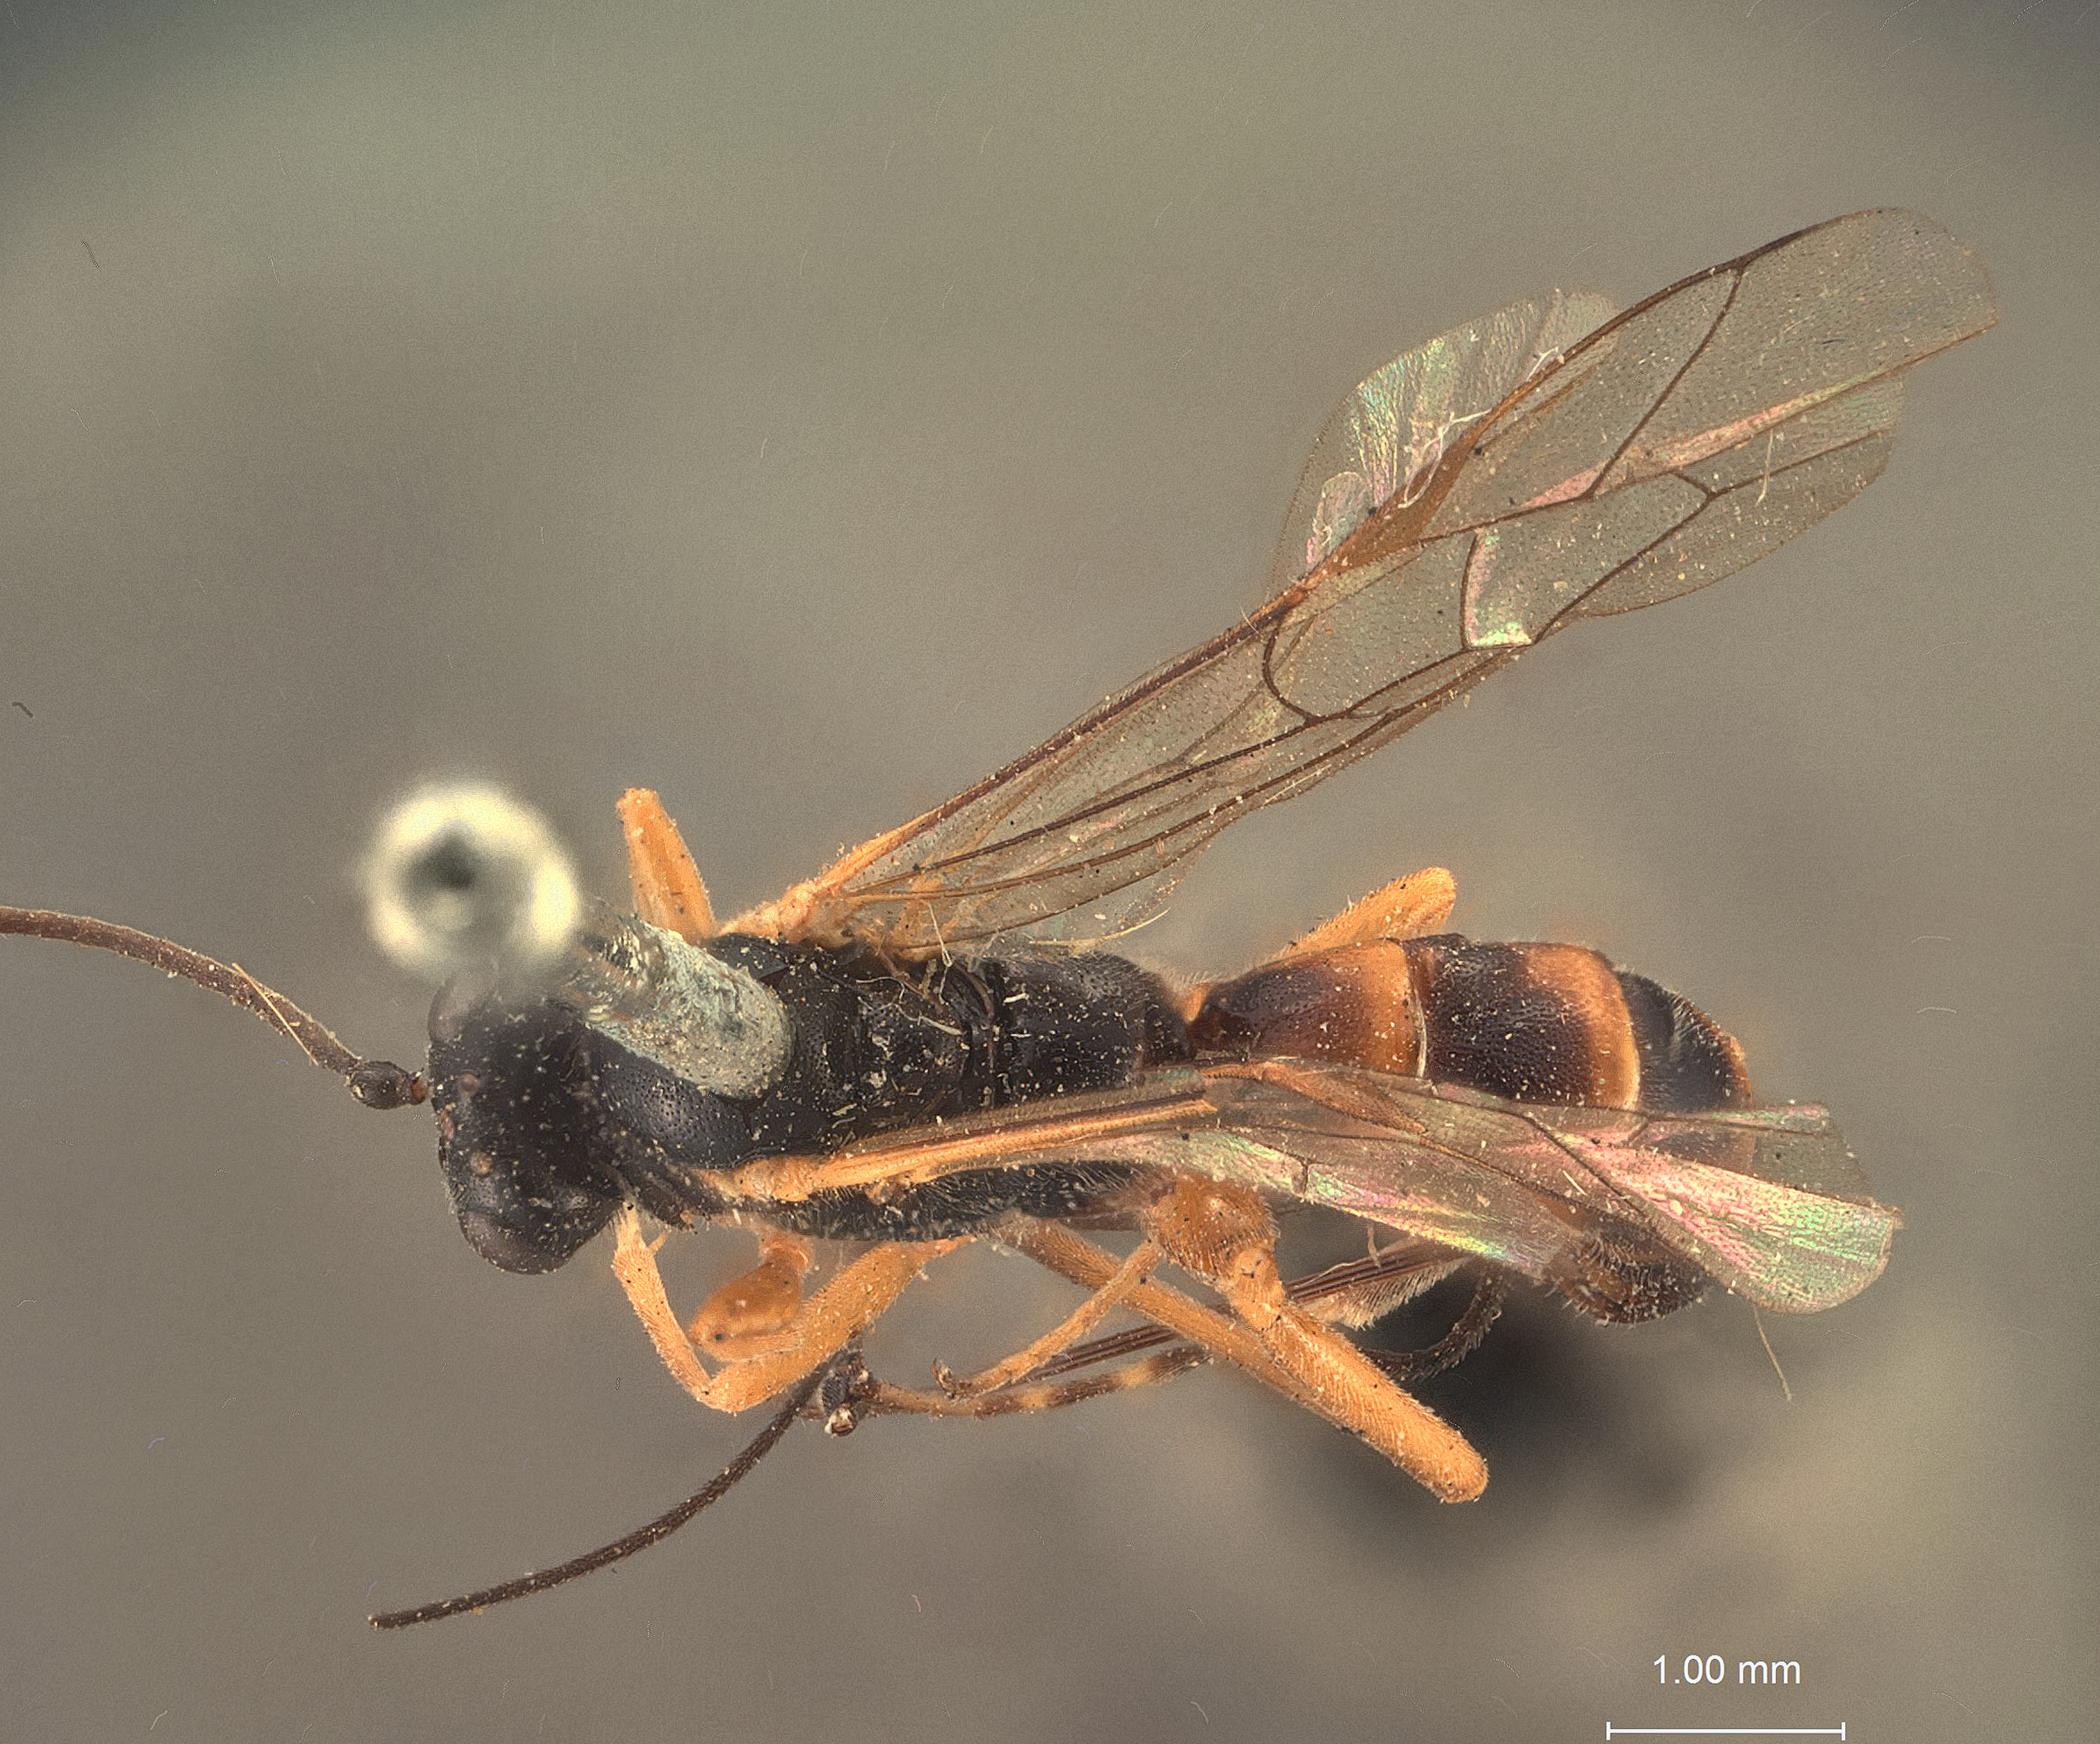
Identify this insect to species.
Glypta limatula
